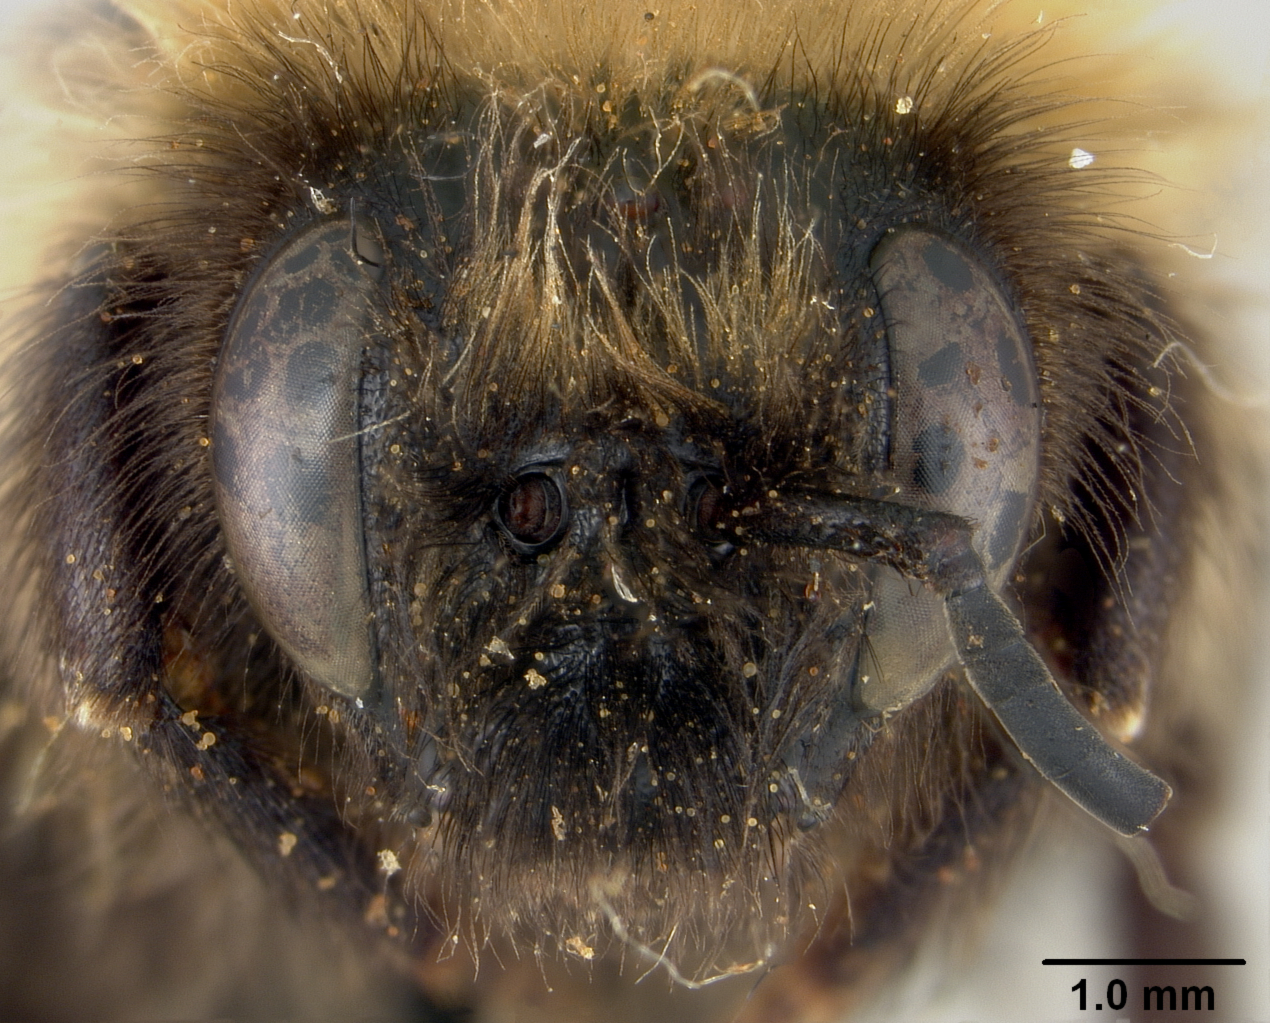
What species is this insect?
Psithyrus sololensis
